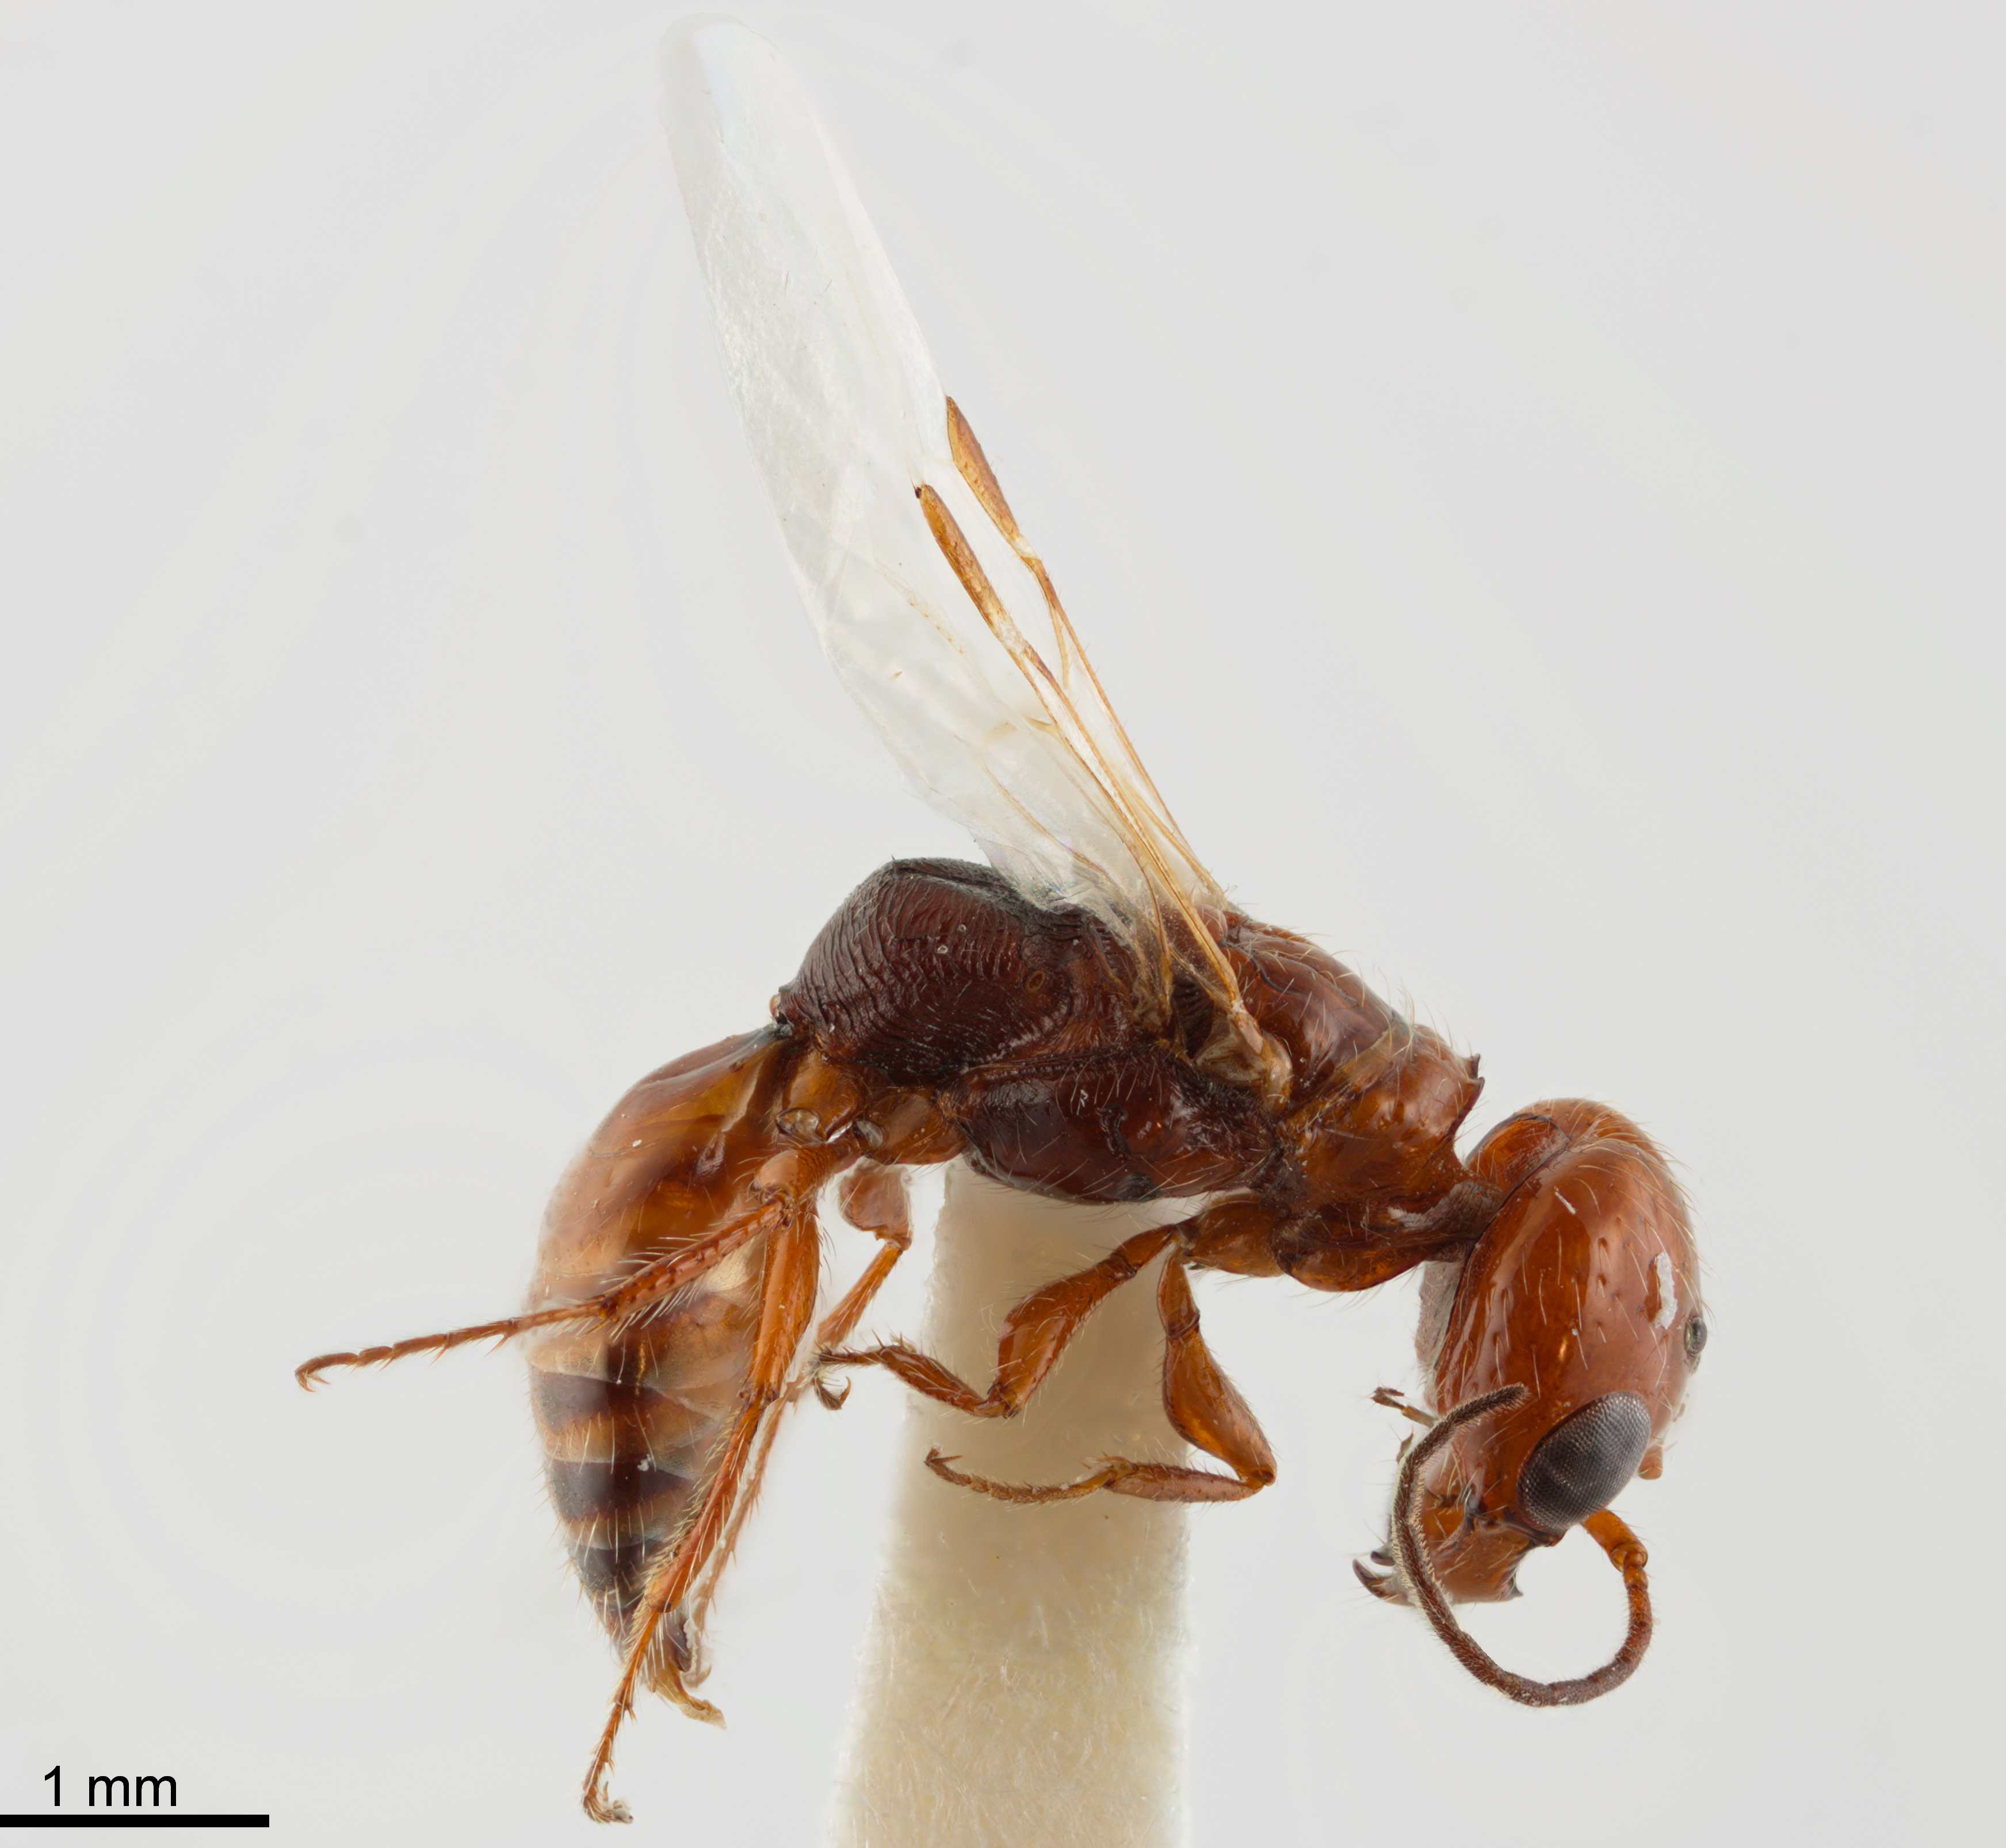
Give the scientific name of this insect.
Prosapenesia lacteipennis
